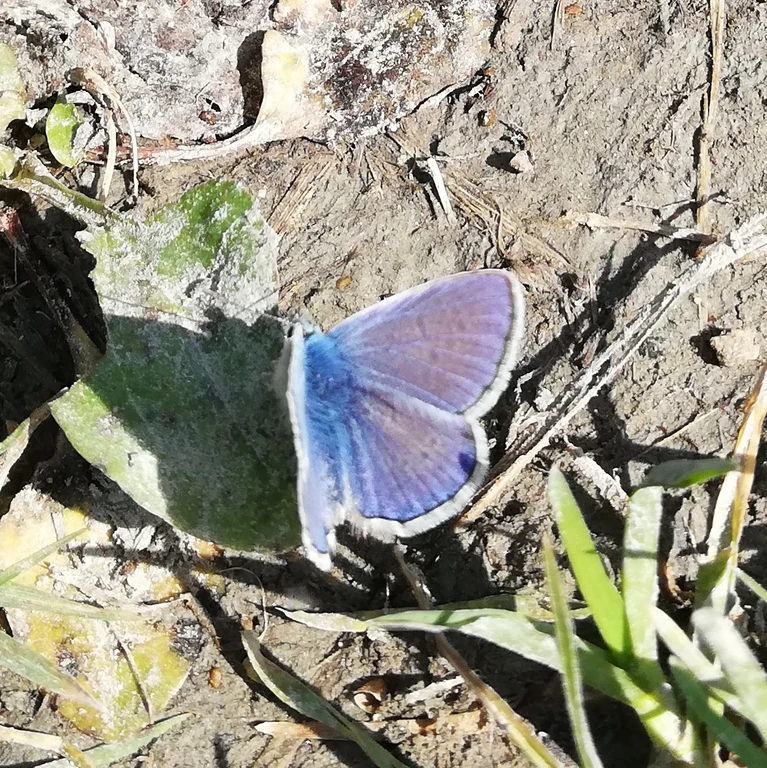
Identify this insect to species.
Polyommatus icarus
